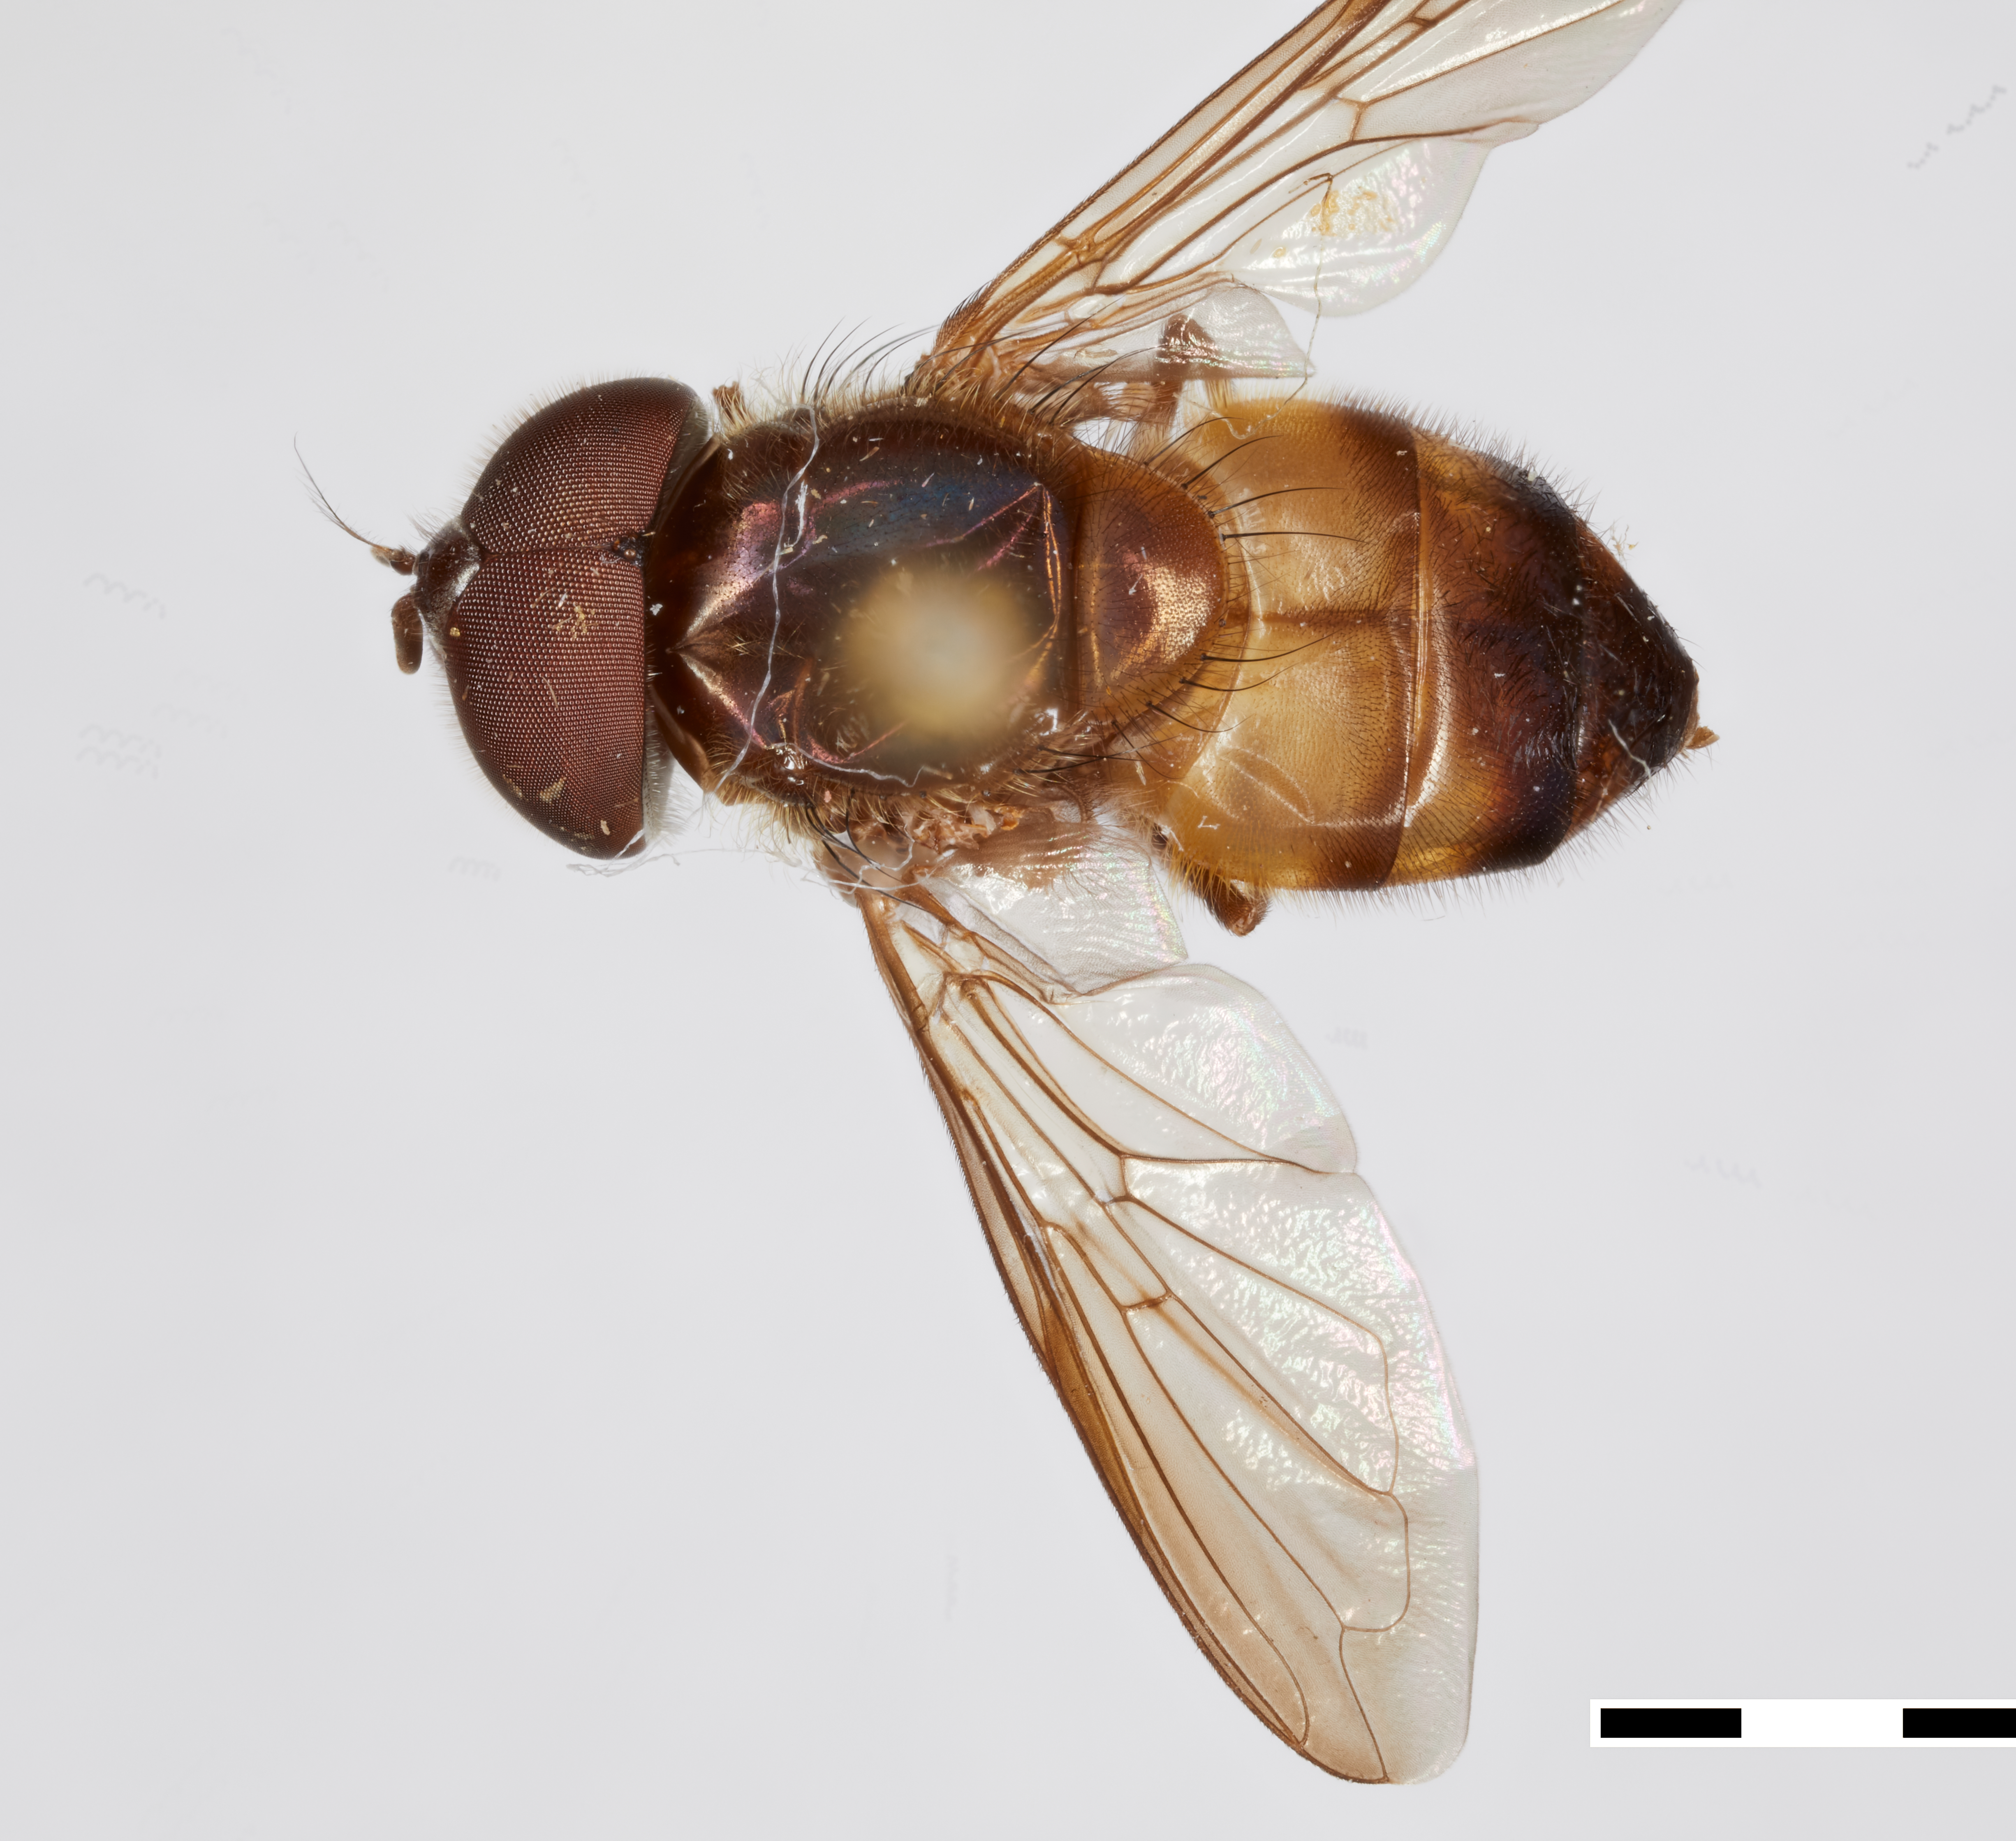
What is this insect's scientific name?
Copestylum rectifacies
